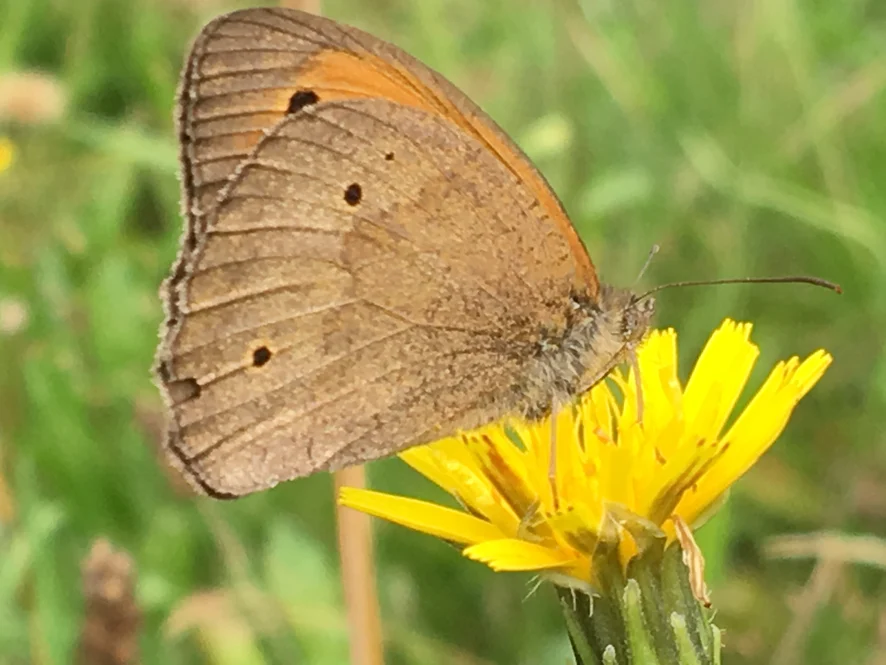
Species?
Maniola jurtina
